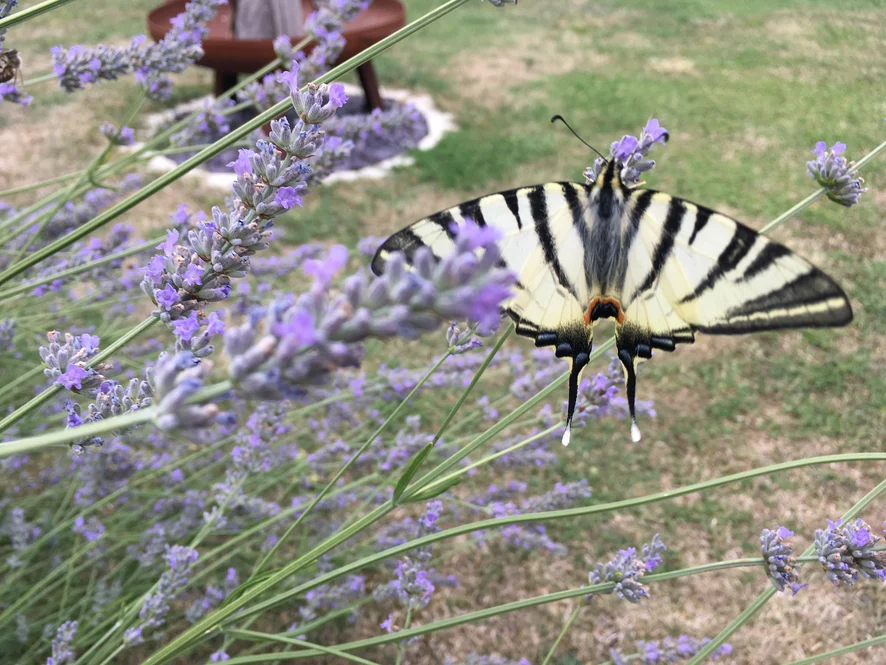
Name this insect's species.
Iphiclides podalirius
